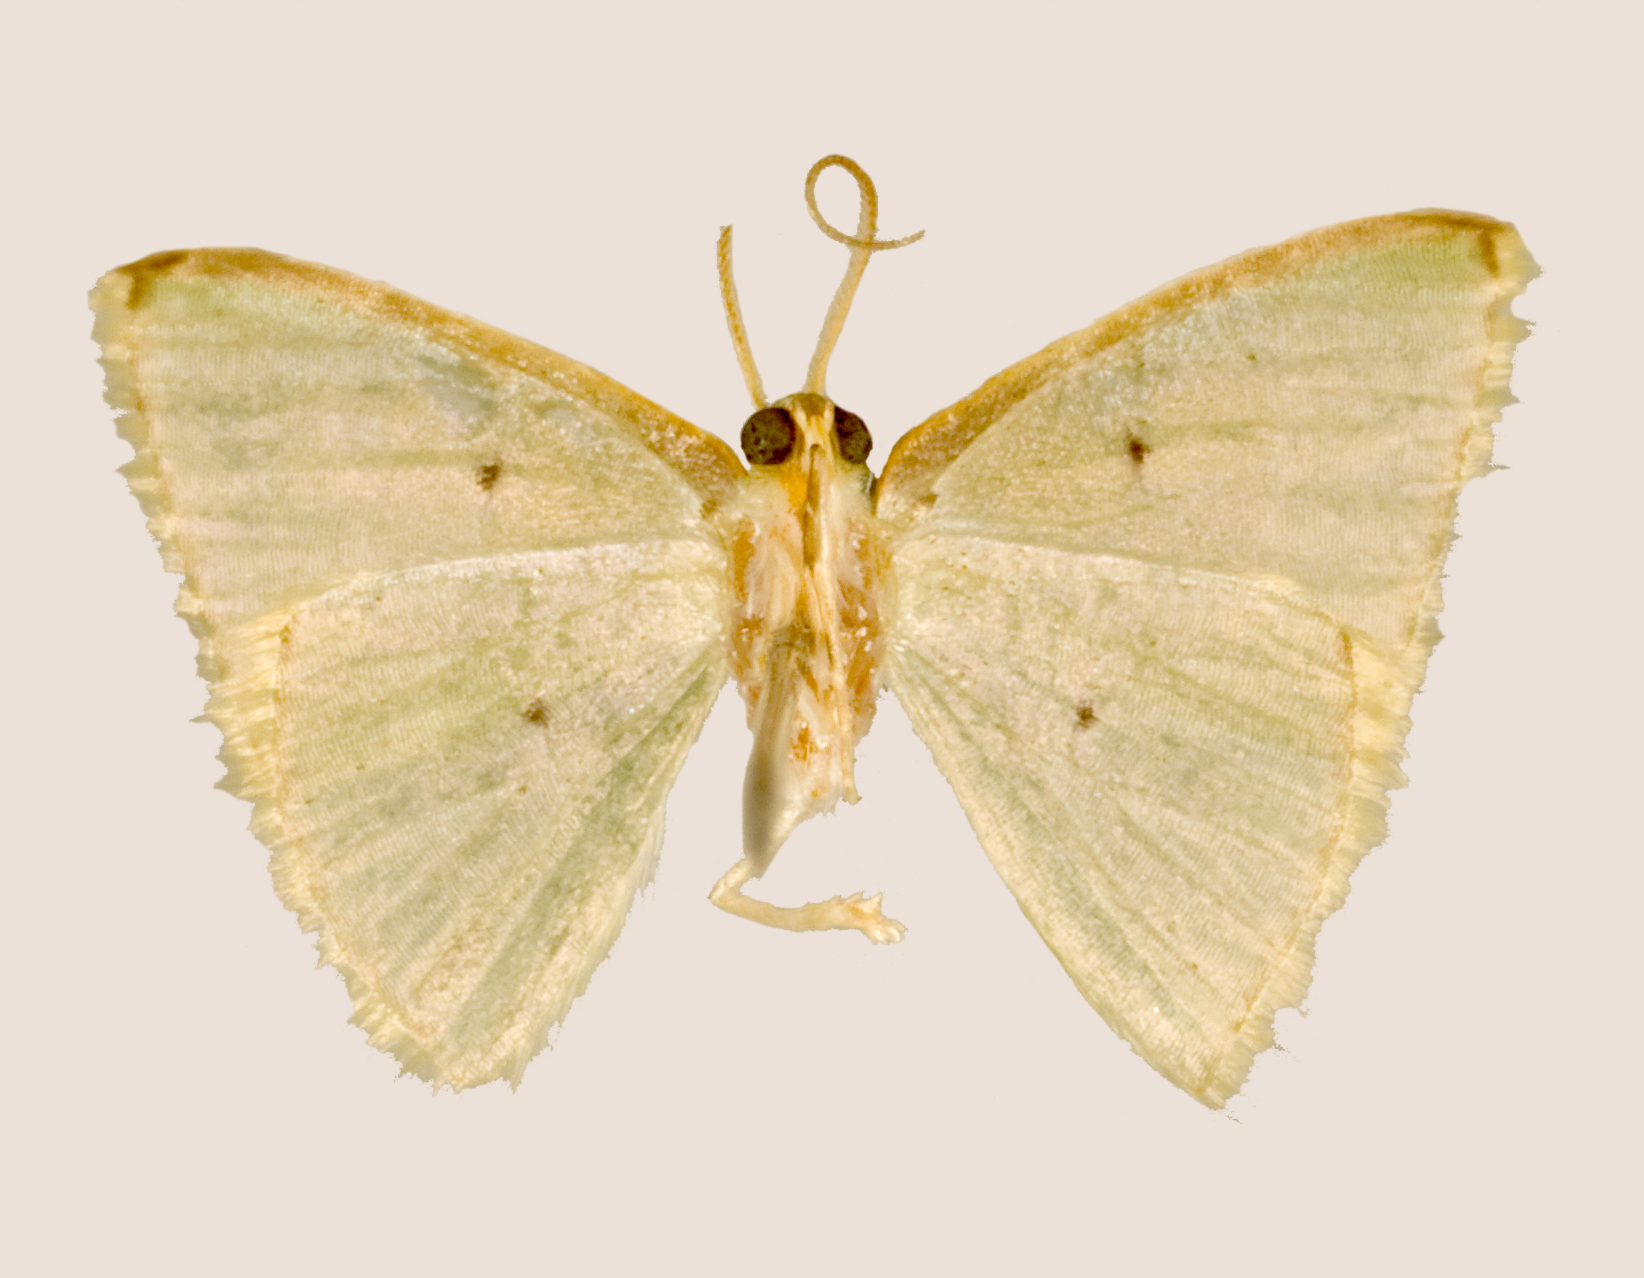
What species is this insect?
Geometra pasama
